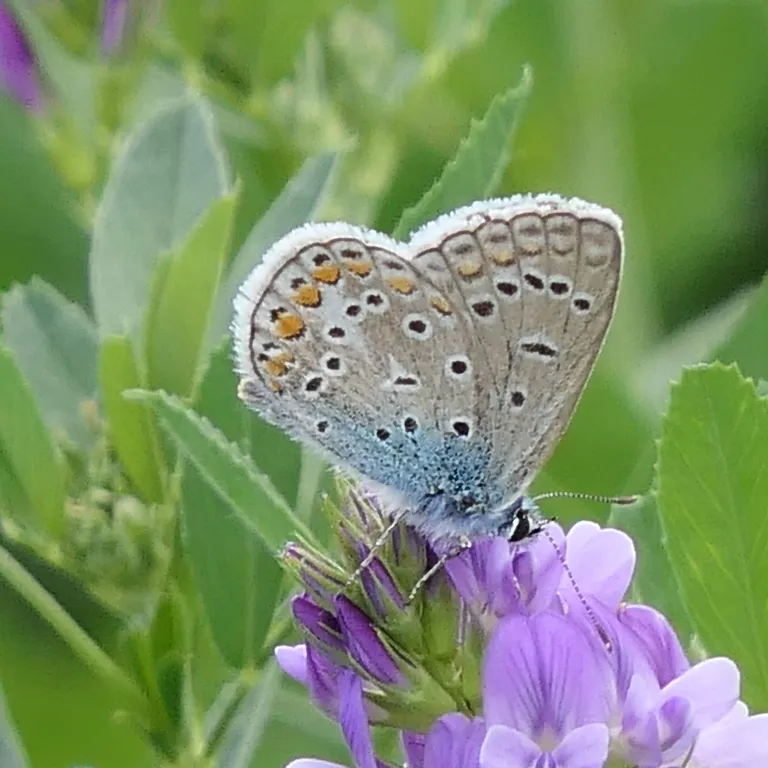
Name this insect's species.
Polyommatus icarus
